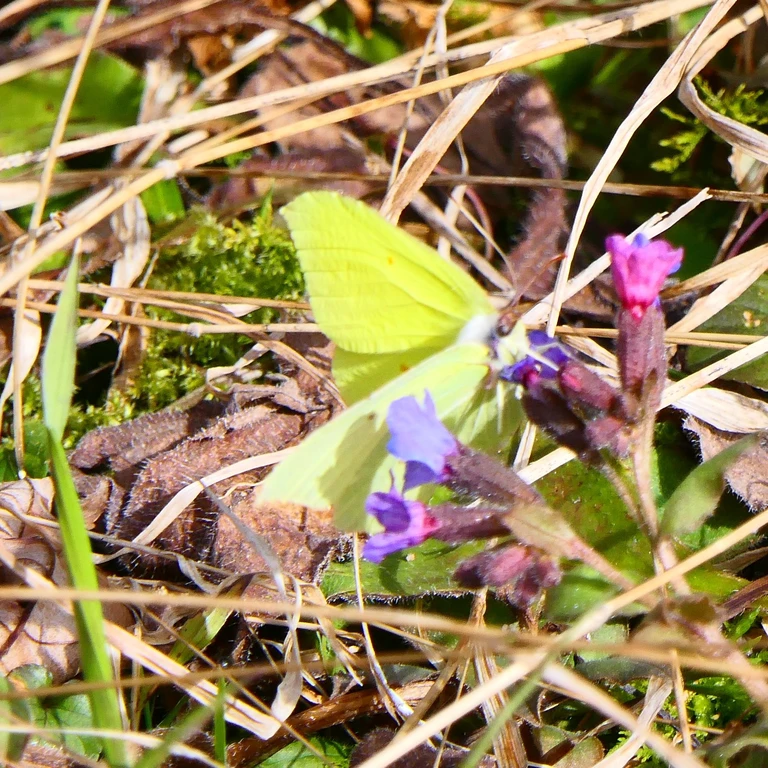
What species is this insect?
Gonepteryx rhamni
